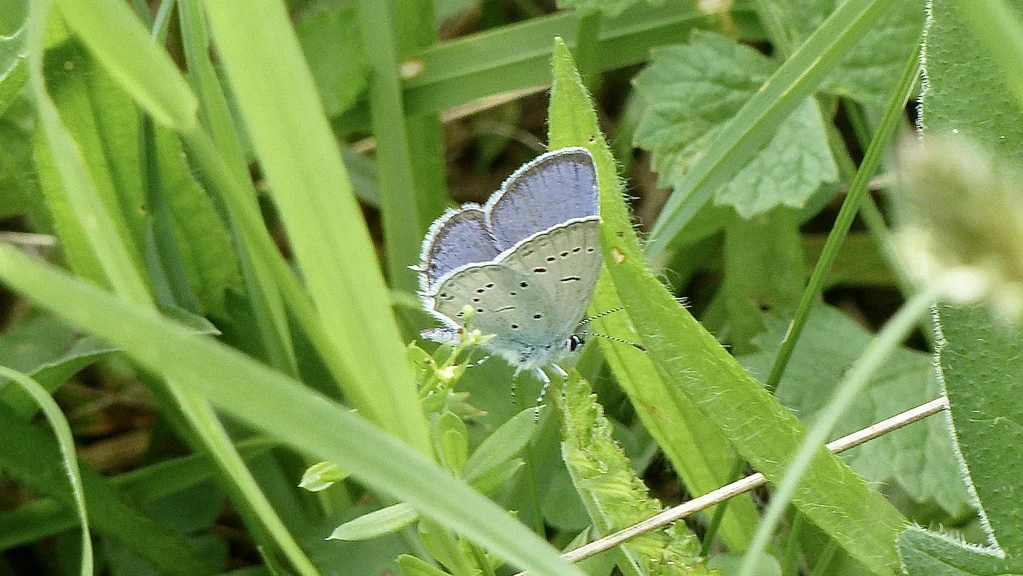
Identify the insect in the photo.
Cupido decolorata (also Elkalyce decolorata)
